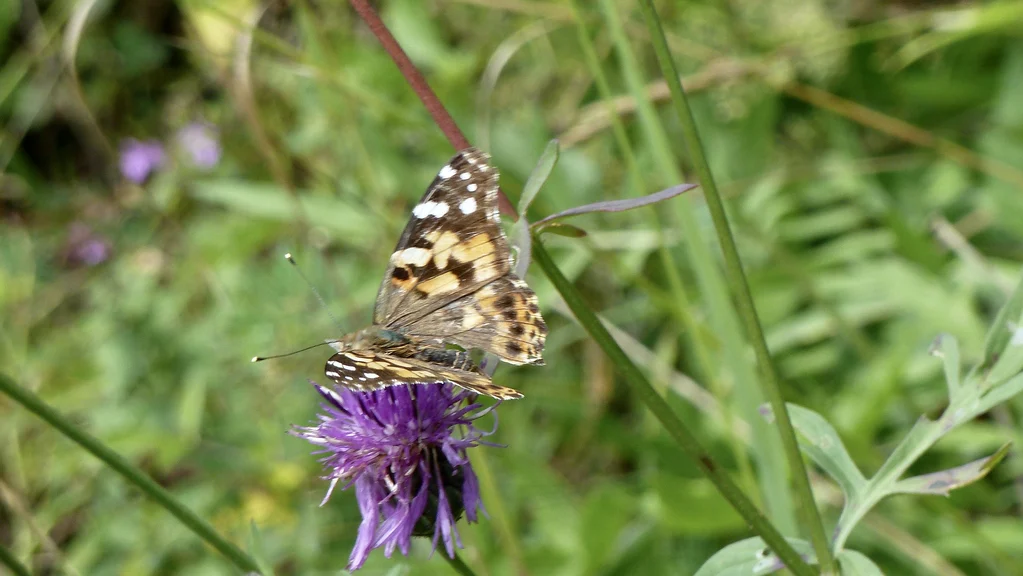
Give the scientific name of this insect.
Vanessa cardui
